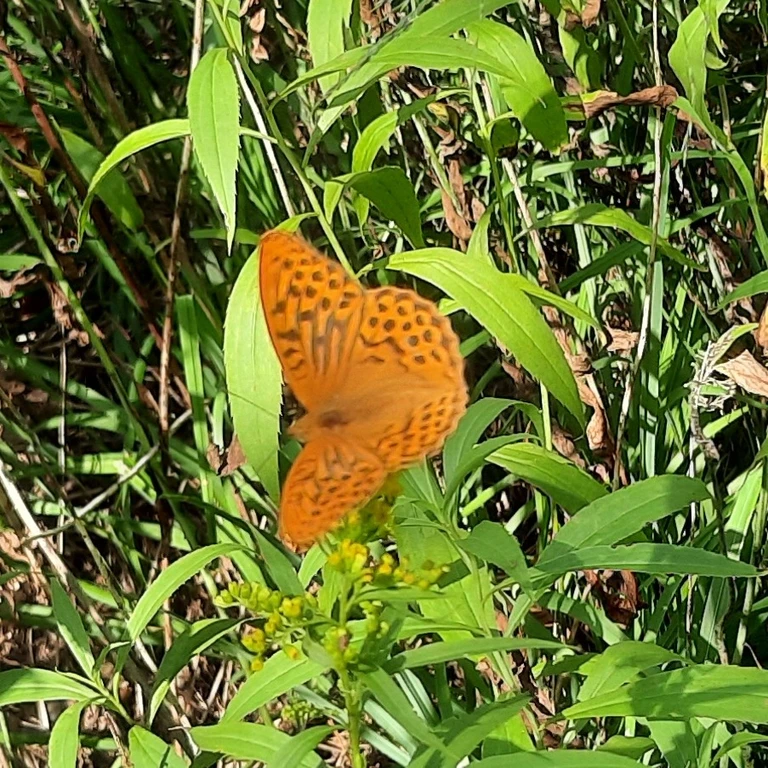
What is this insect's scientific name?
Argynnis paphia
